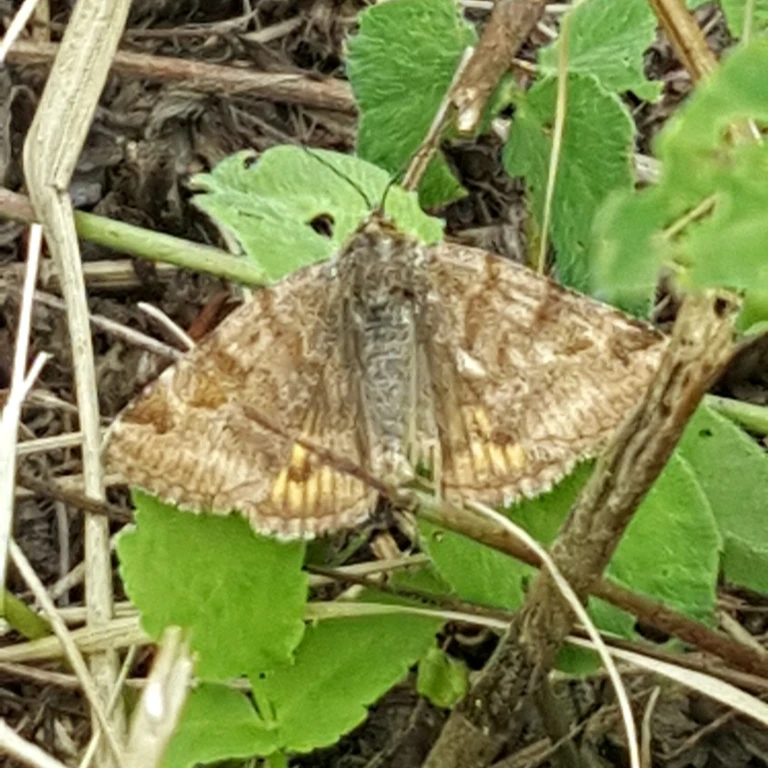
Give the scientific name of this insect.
Euclidia glyphica
